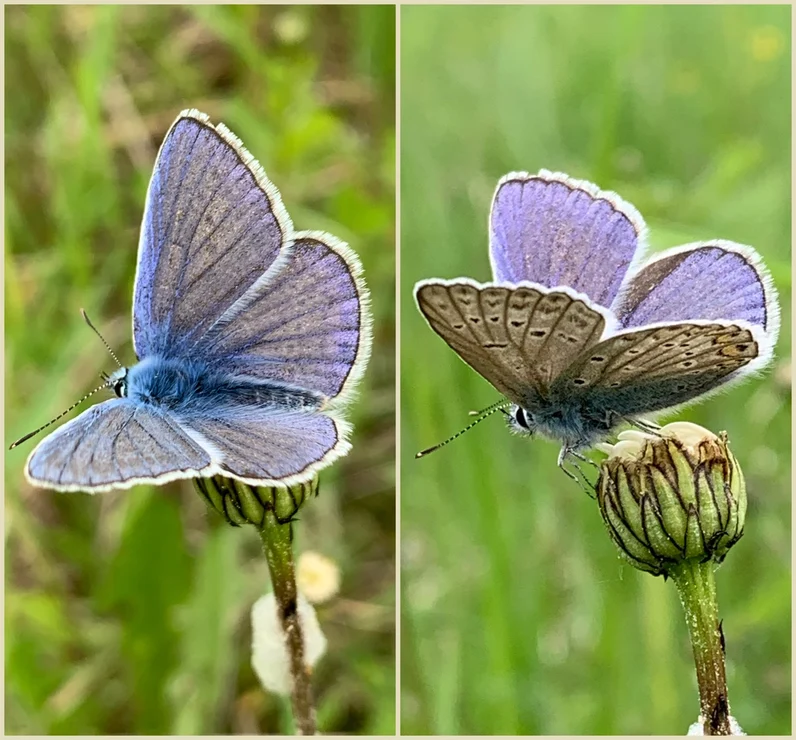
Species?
Polyommatus icarus
